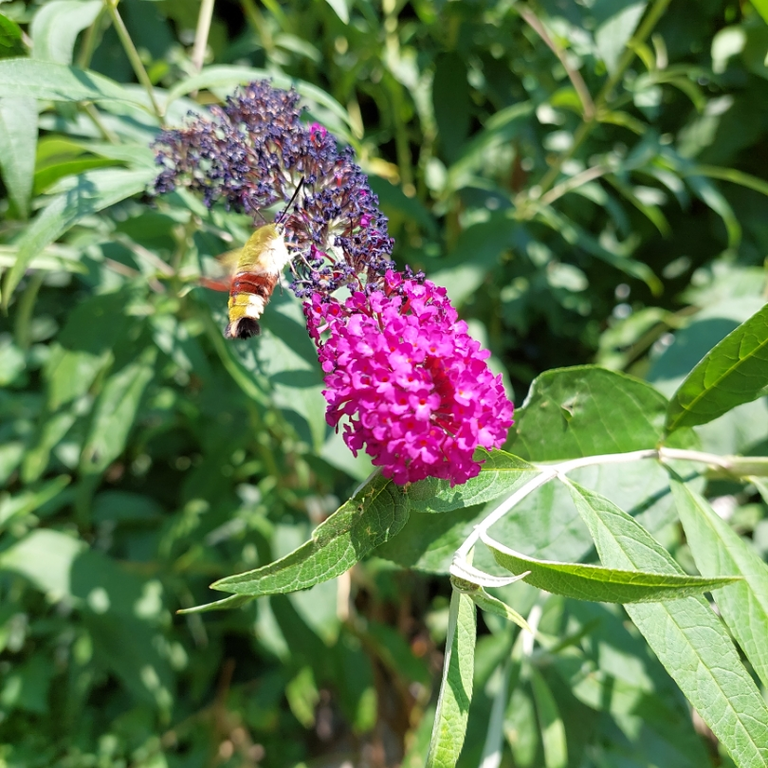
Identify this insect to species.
Hemaris fuciformis
